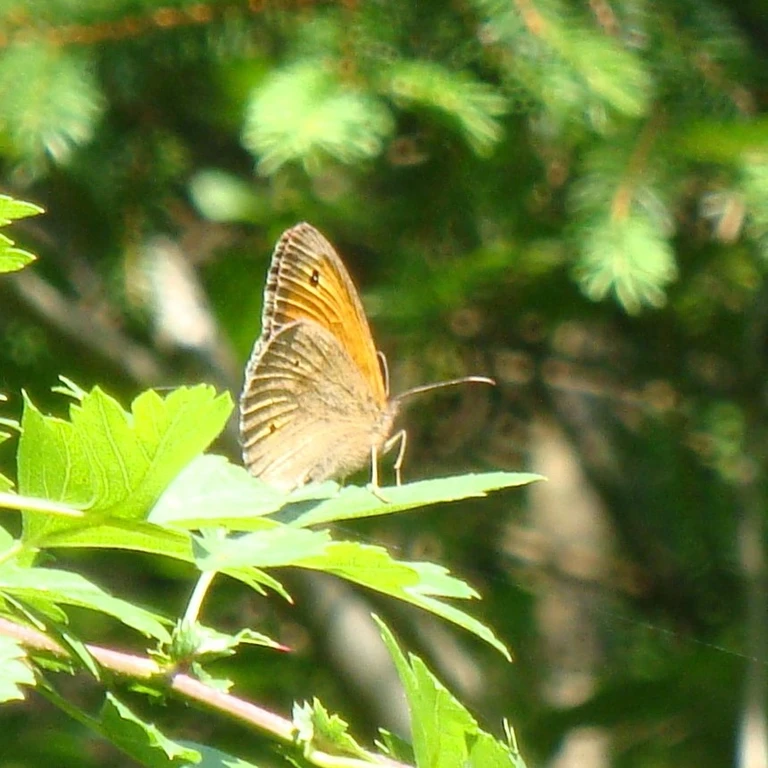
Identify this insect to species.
Maniola jurtina
